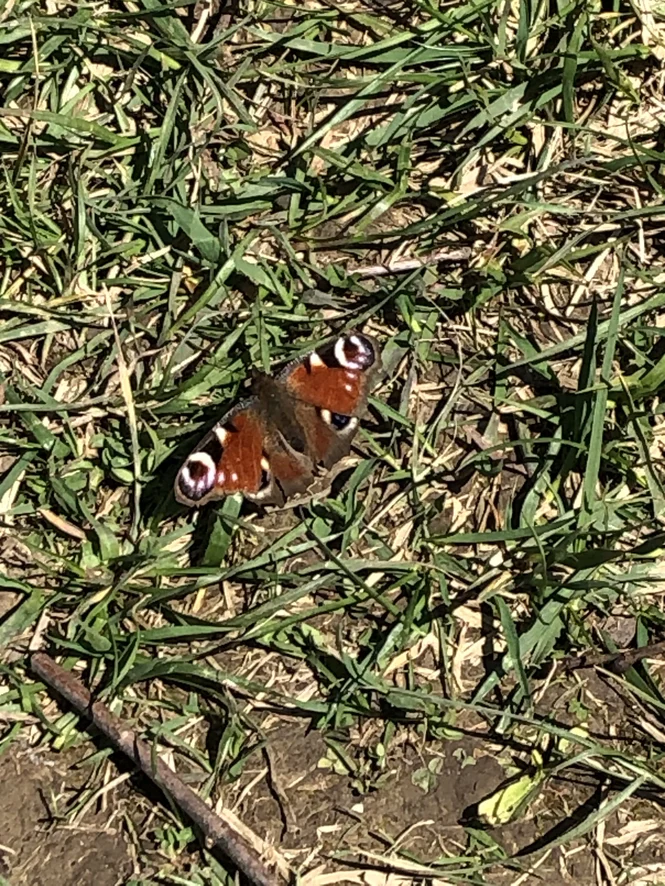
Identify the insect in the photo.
Aglais io
